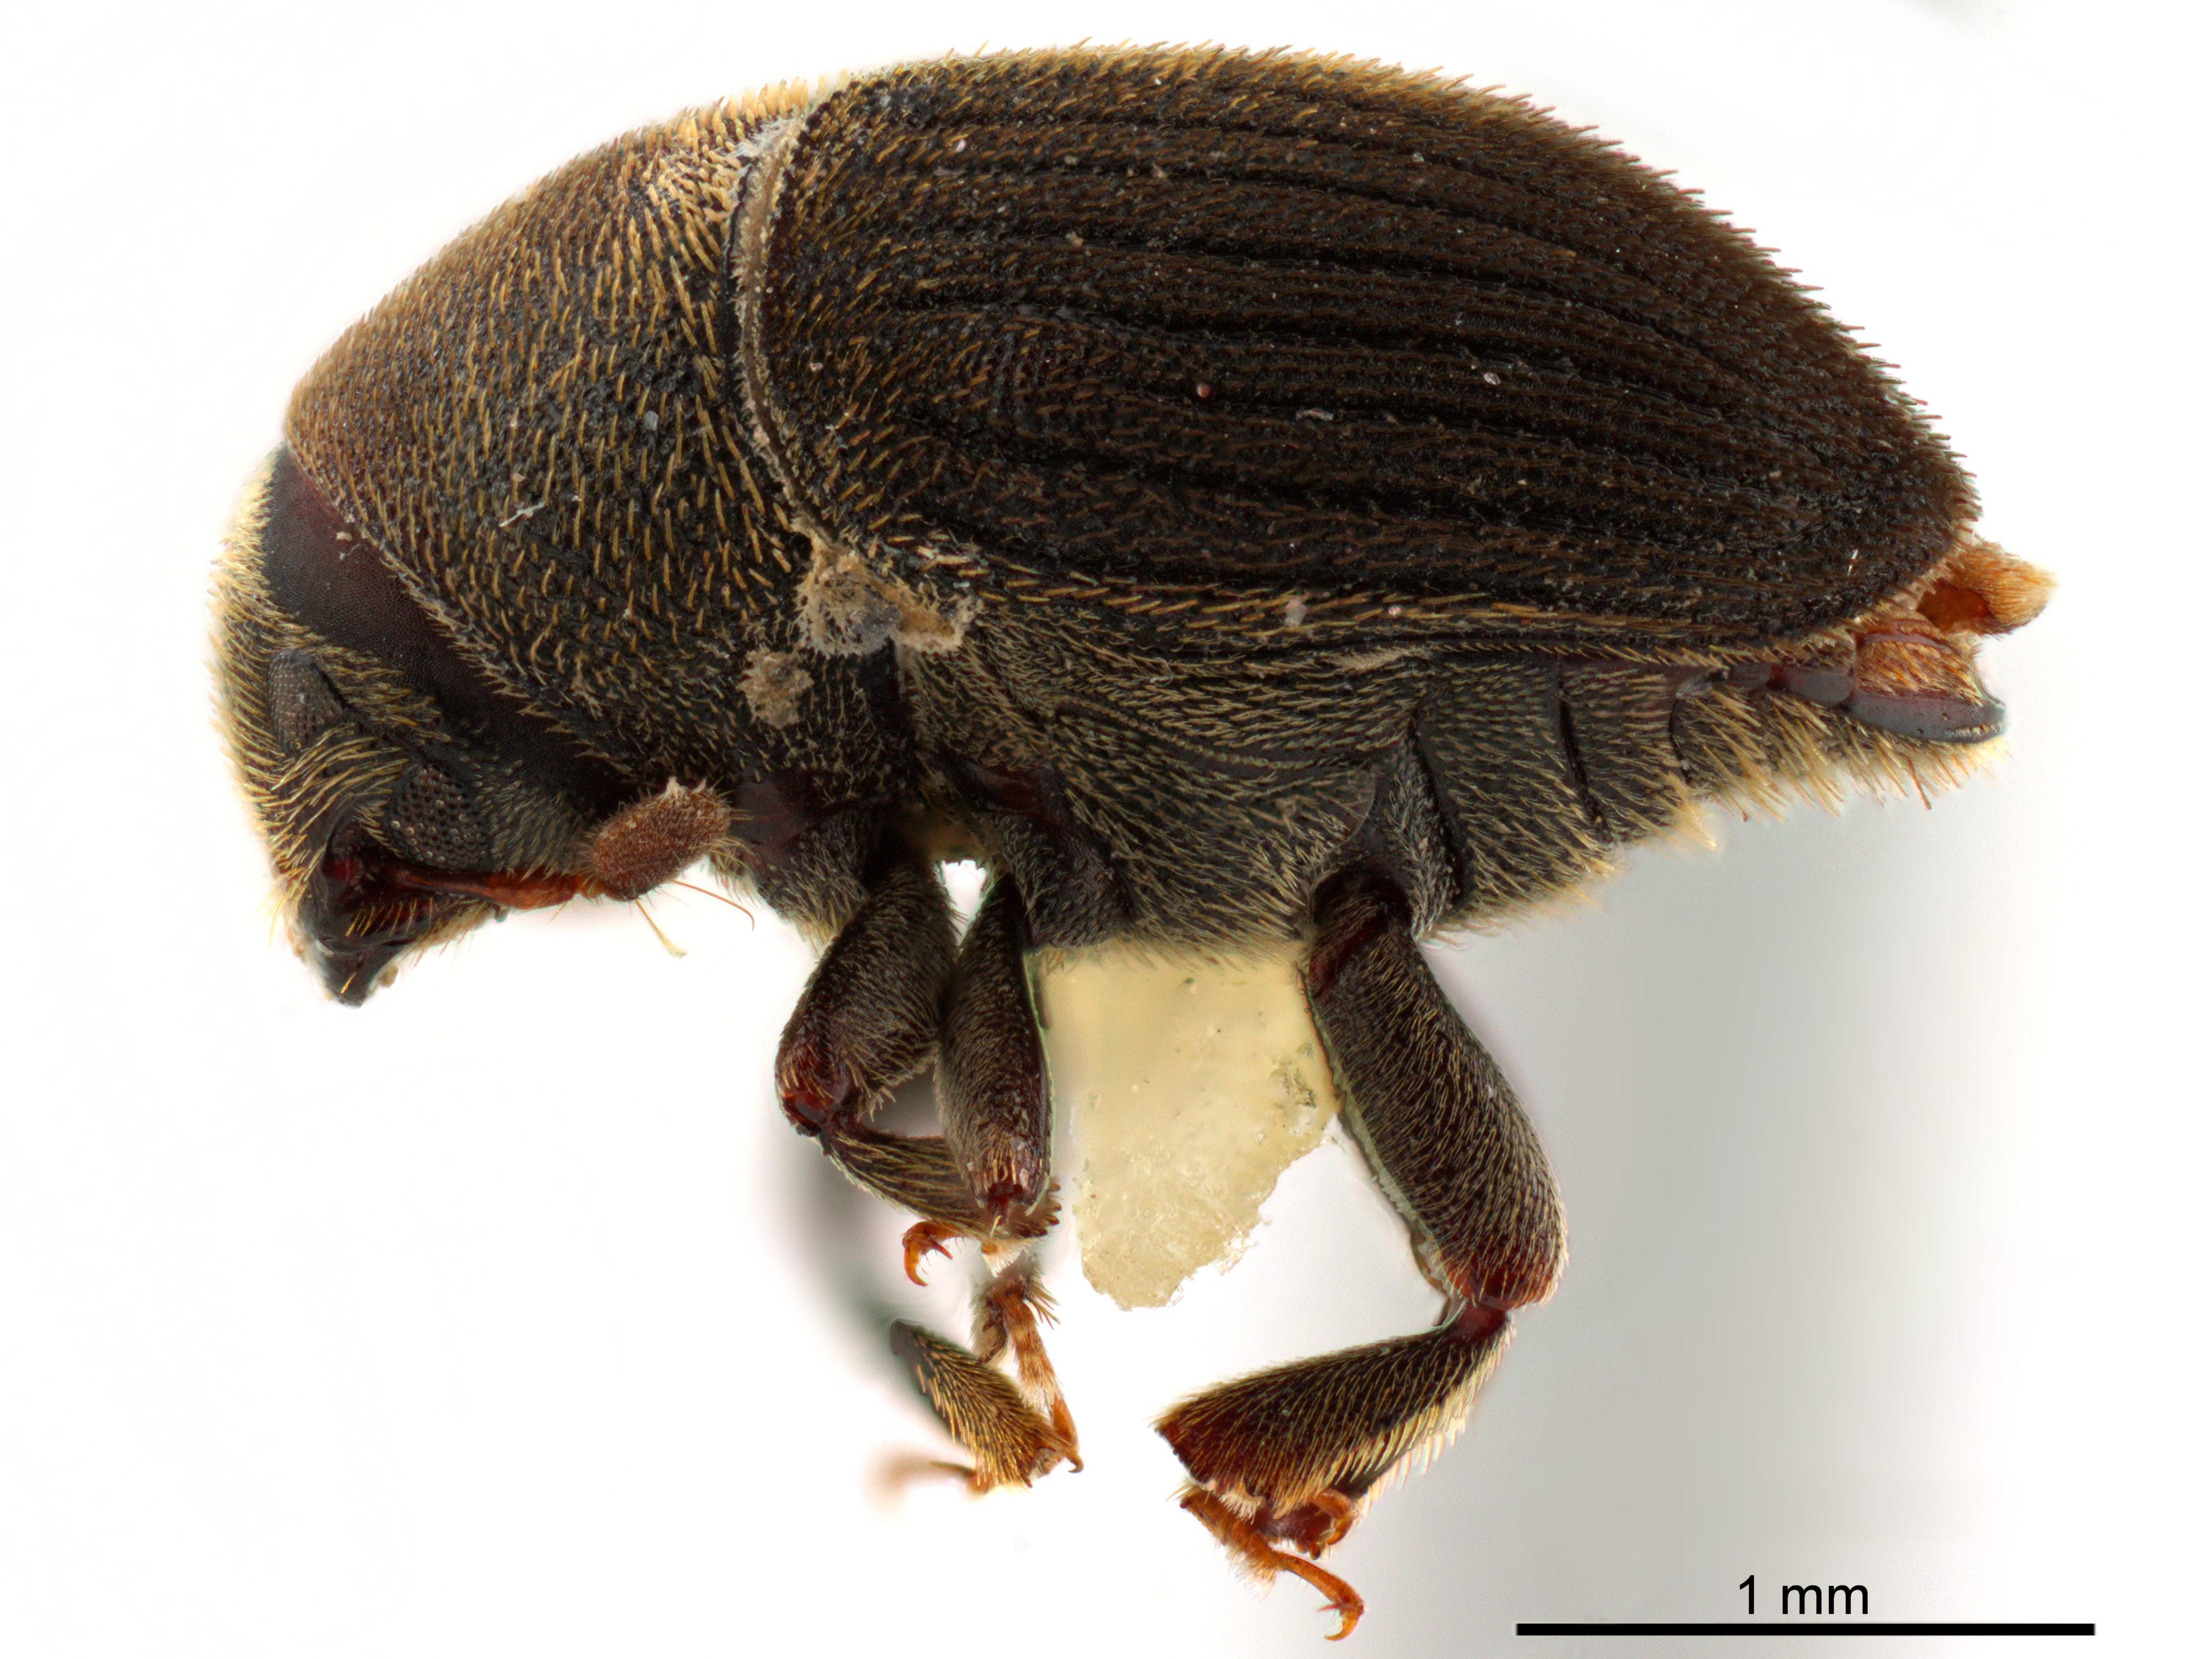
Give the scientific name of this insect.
Phrixosoma viriosum
